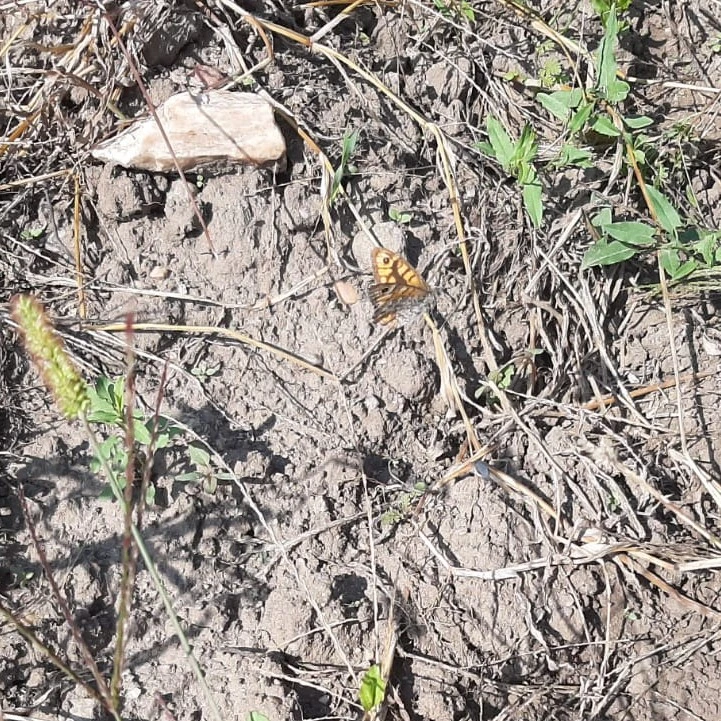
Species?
Lasiommata megera (also Pararge megera)
